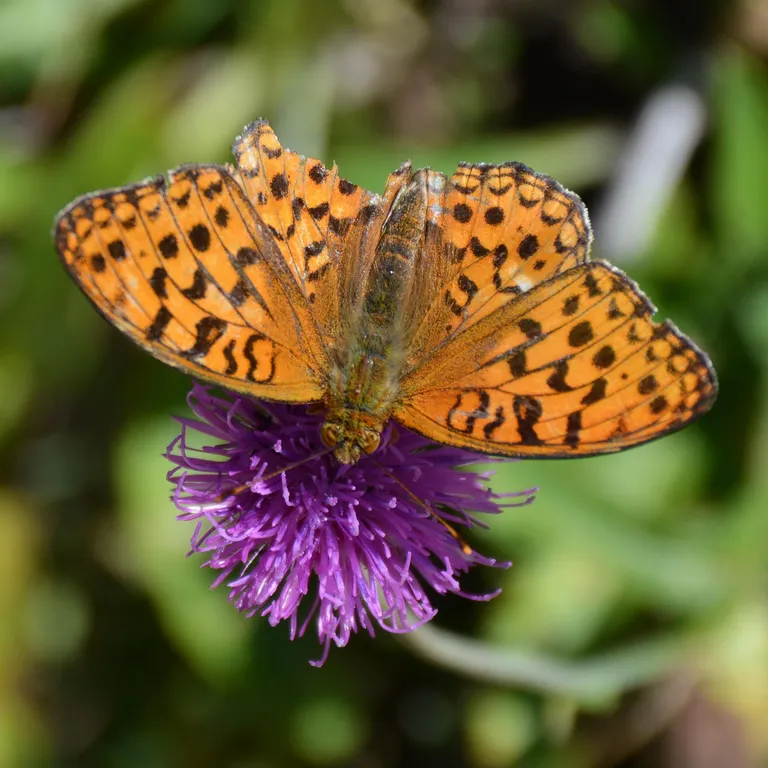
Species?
Fabriciana adippe
